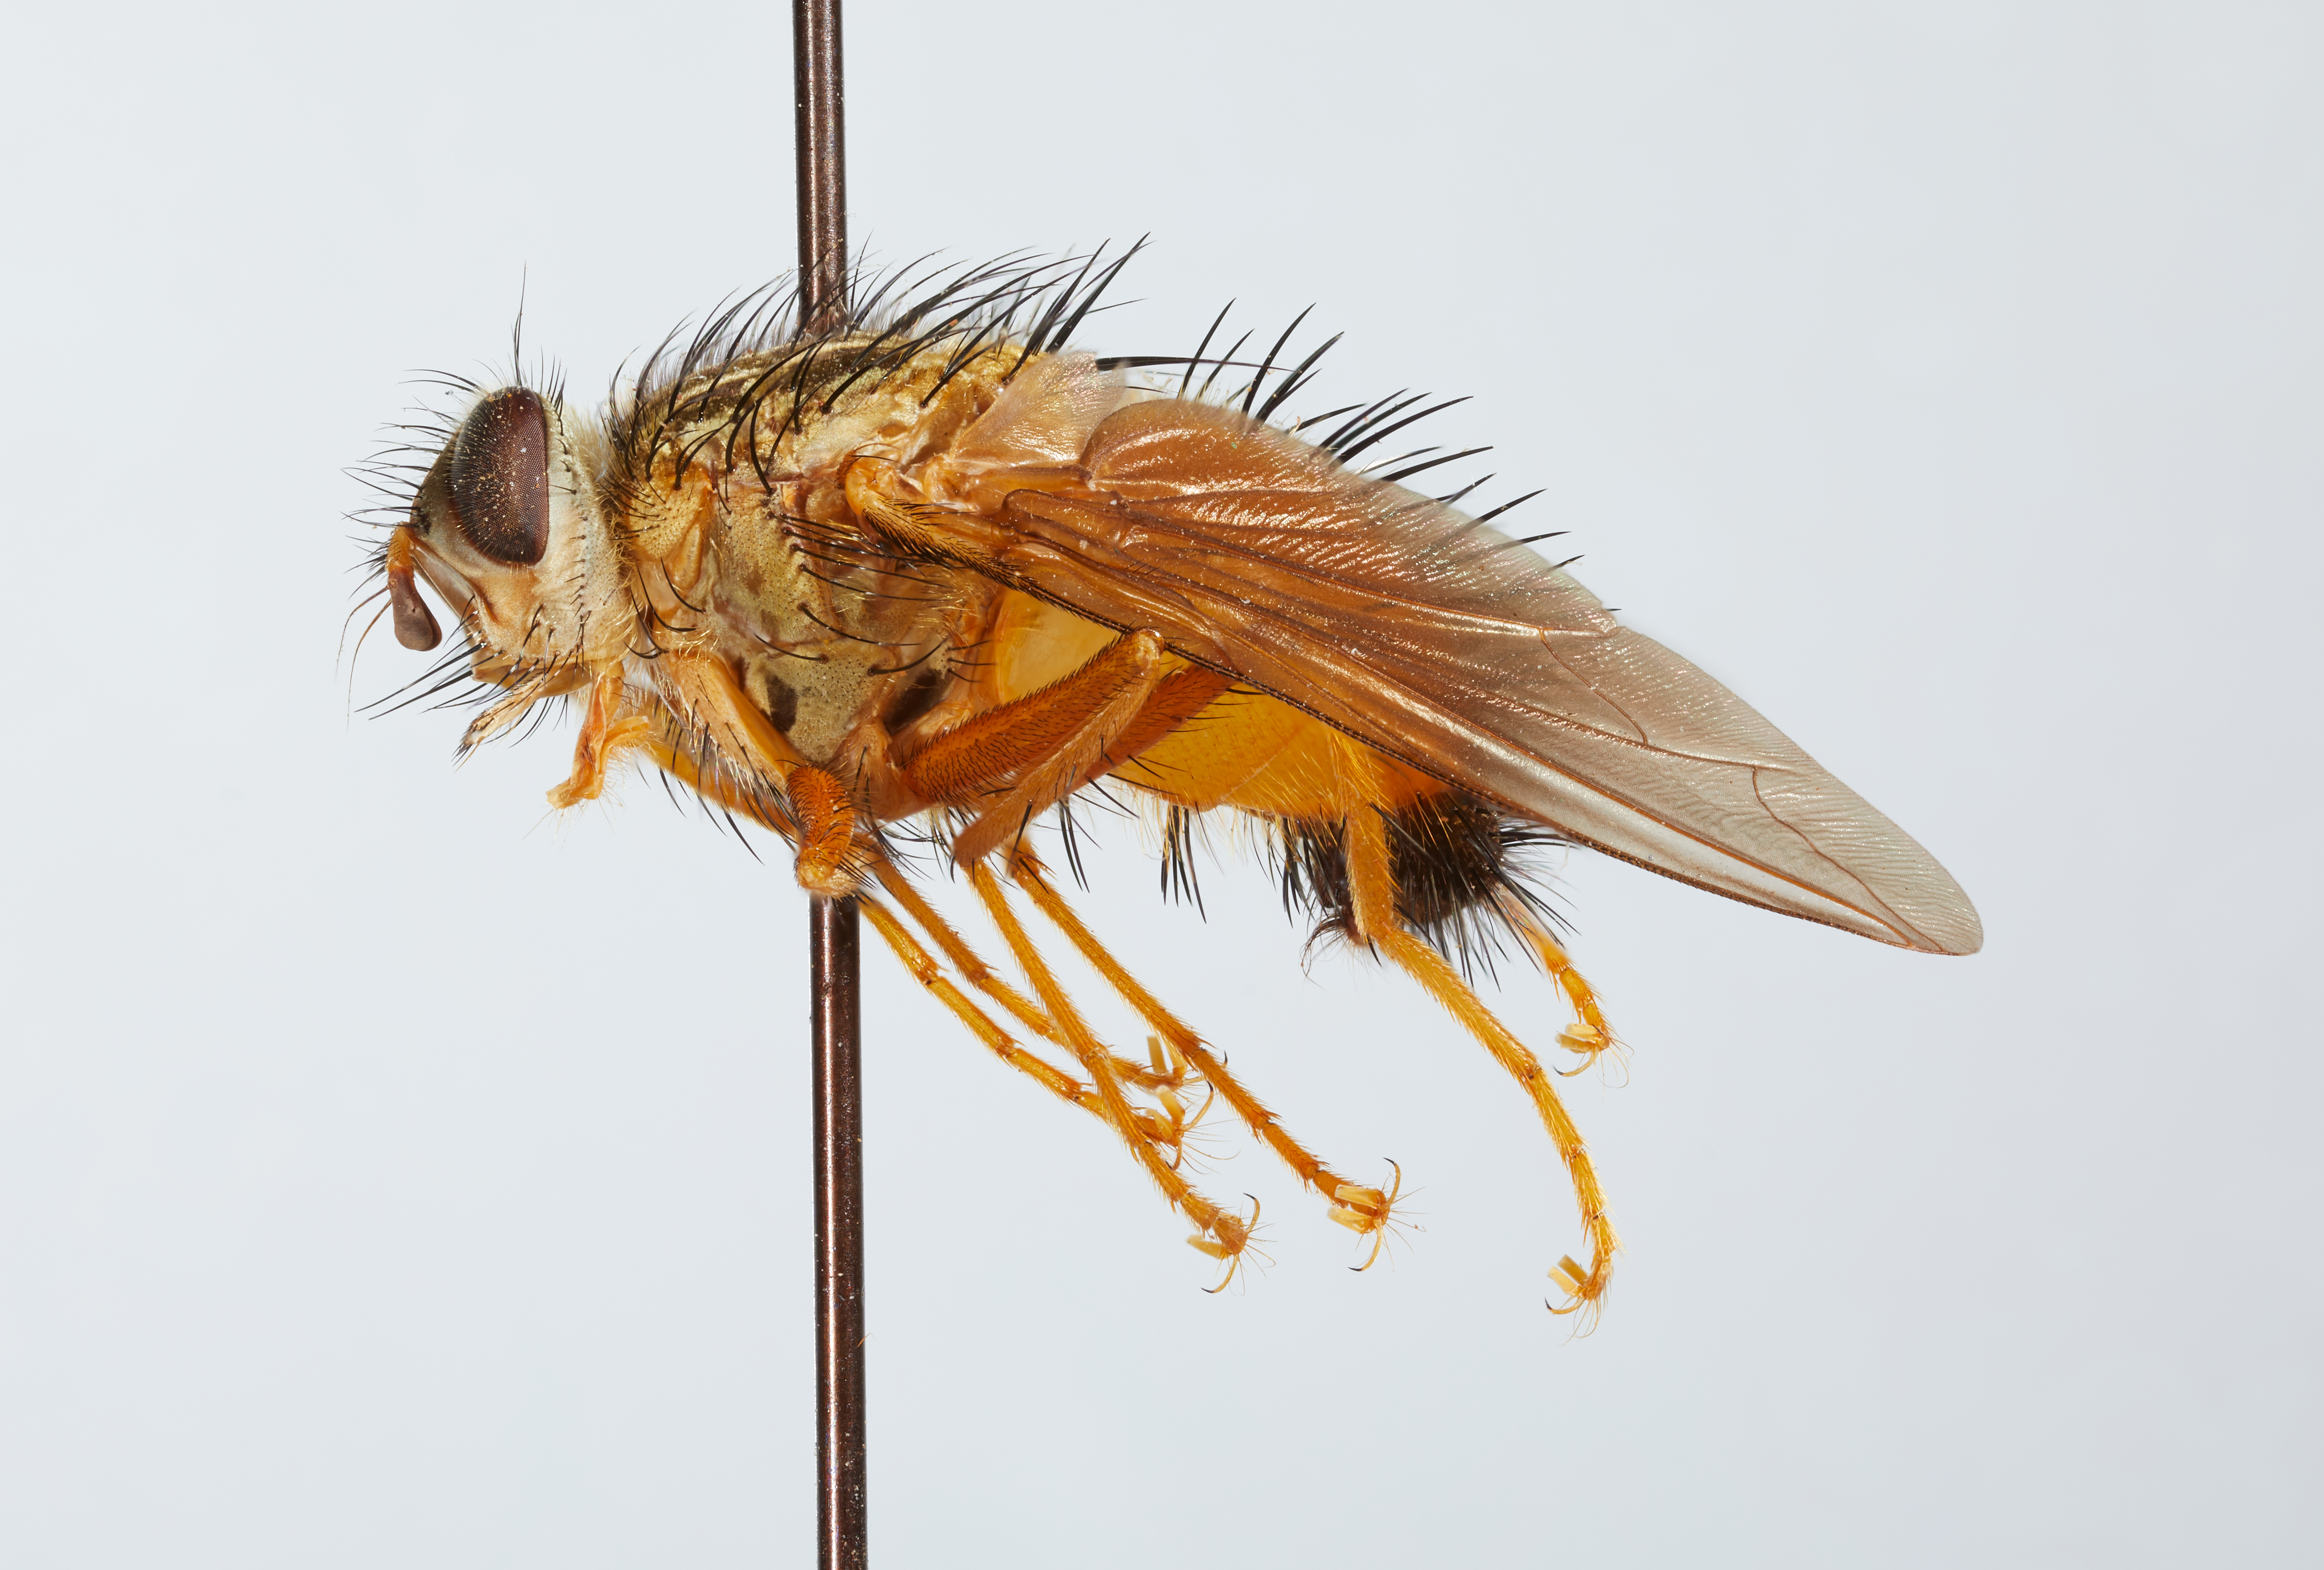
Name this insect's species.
Tropidopsis connectans
